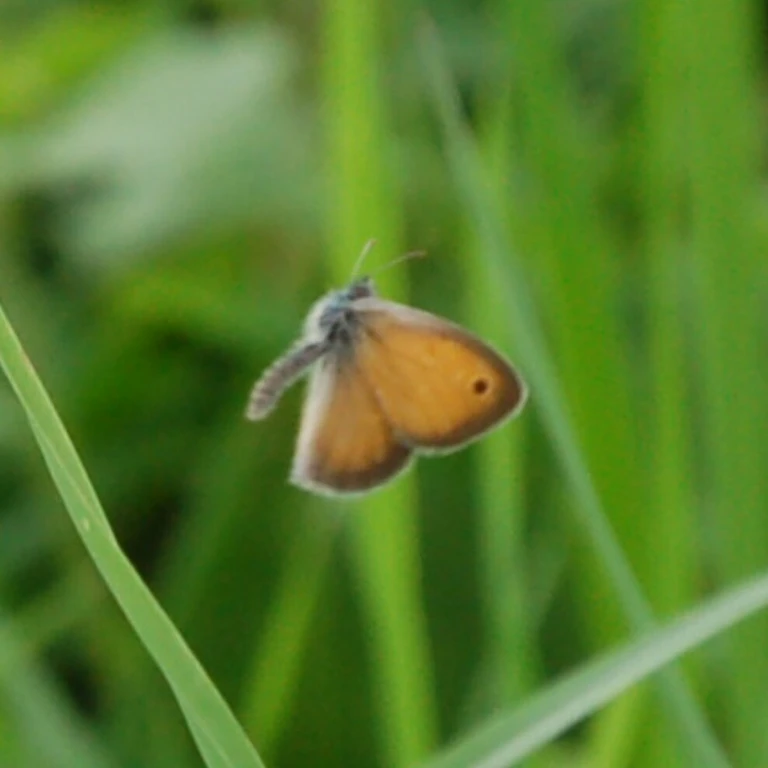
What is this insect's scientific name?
Coenonympha pamphilus
